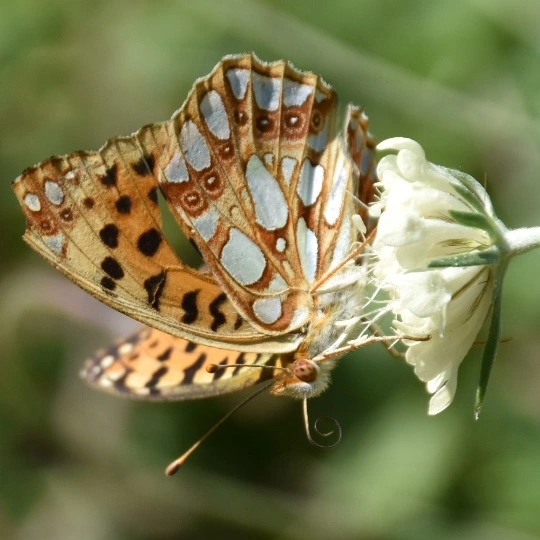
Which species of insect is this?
Issoria lathonia
